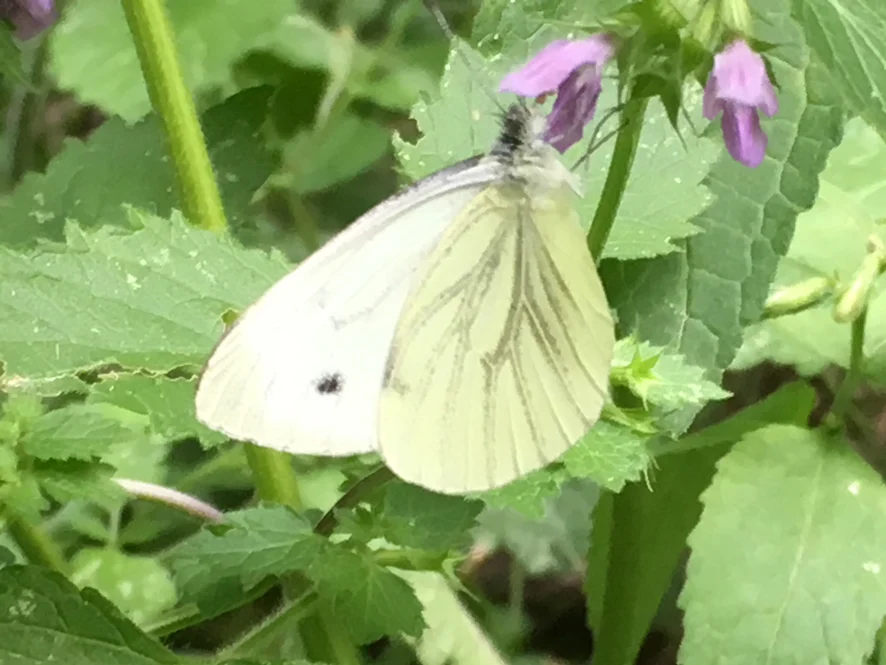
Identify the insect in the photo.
Pieris napi
